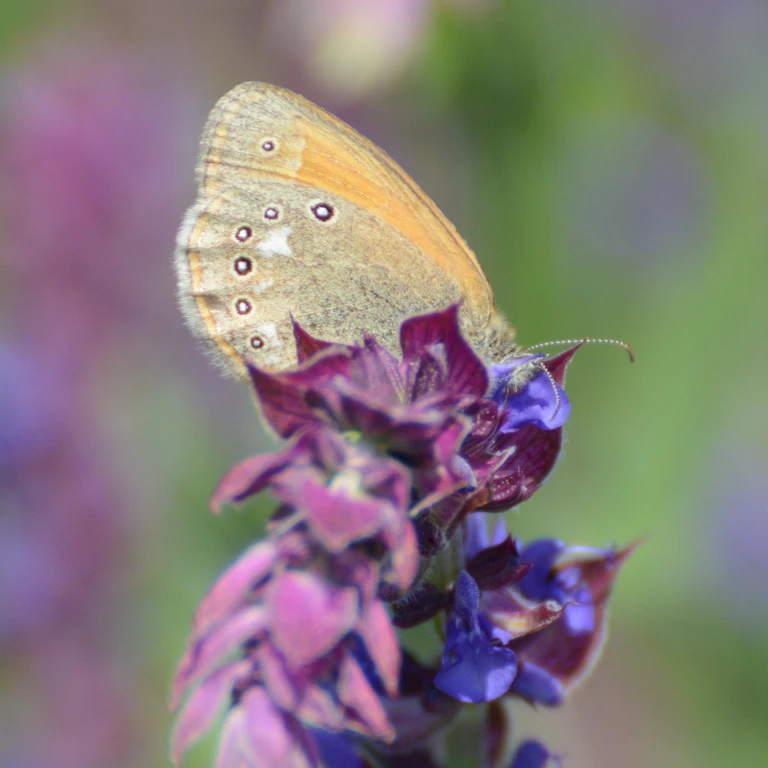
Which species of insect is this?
Coenonympha glycerion (also Coenonympha iphis)
